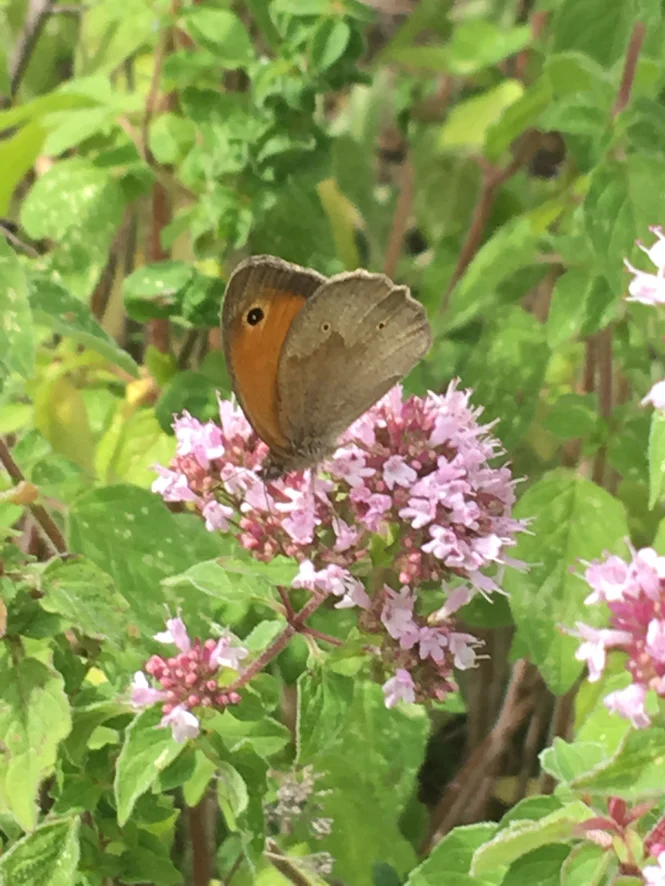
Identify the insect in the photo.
Maniola jurtina
